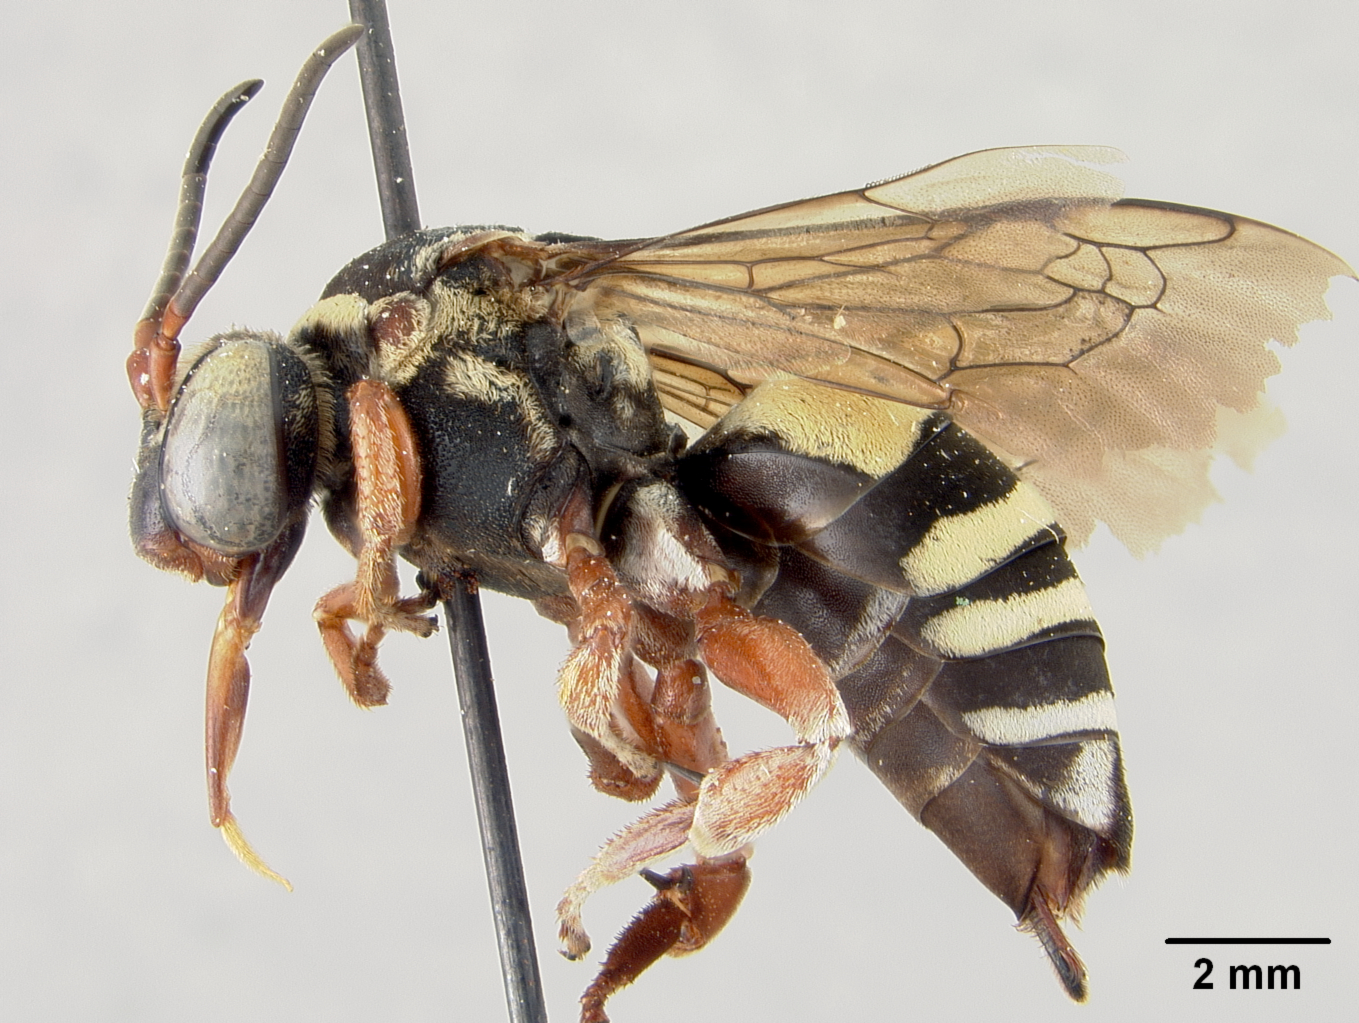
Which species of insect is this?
Triepeolus quadrifasciatus
